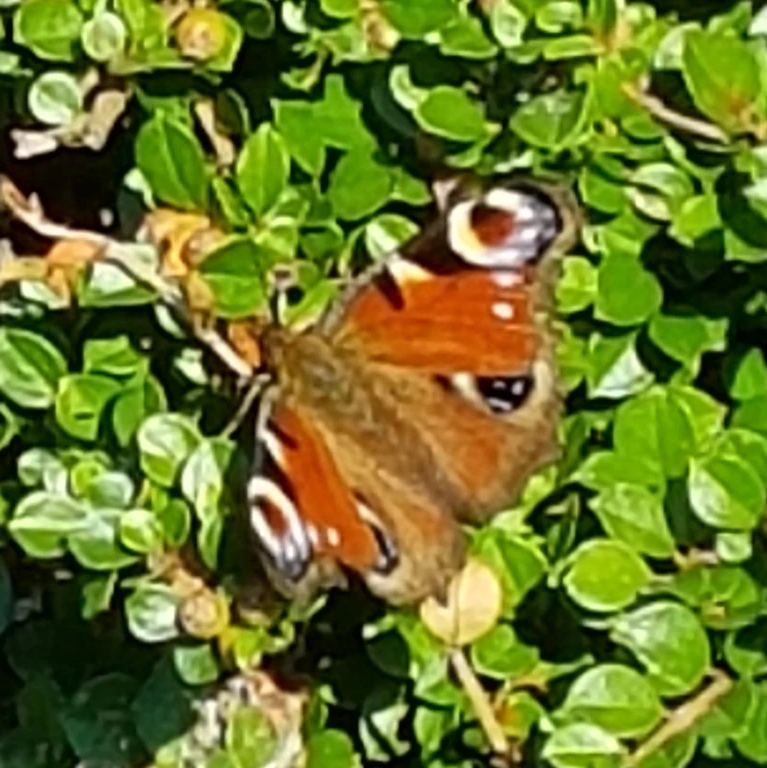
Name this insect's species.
Aglais io
